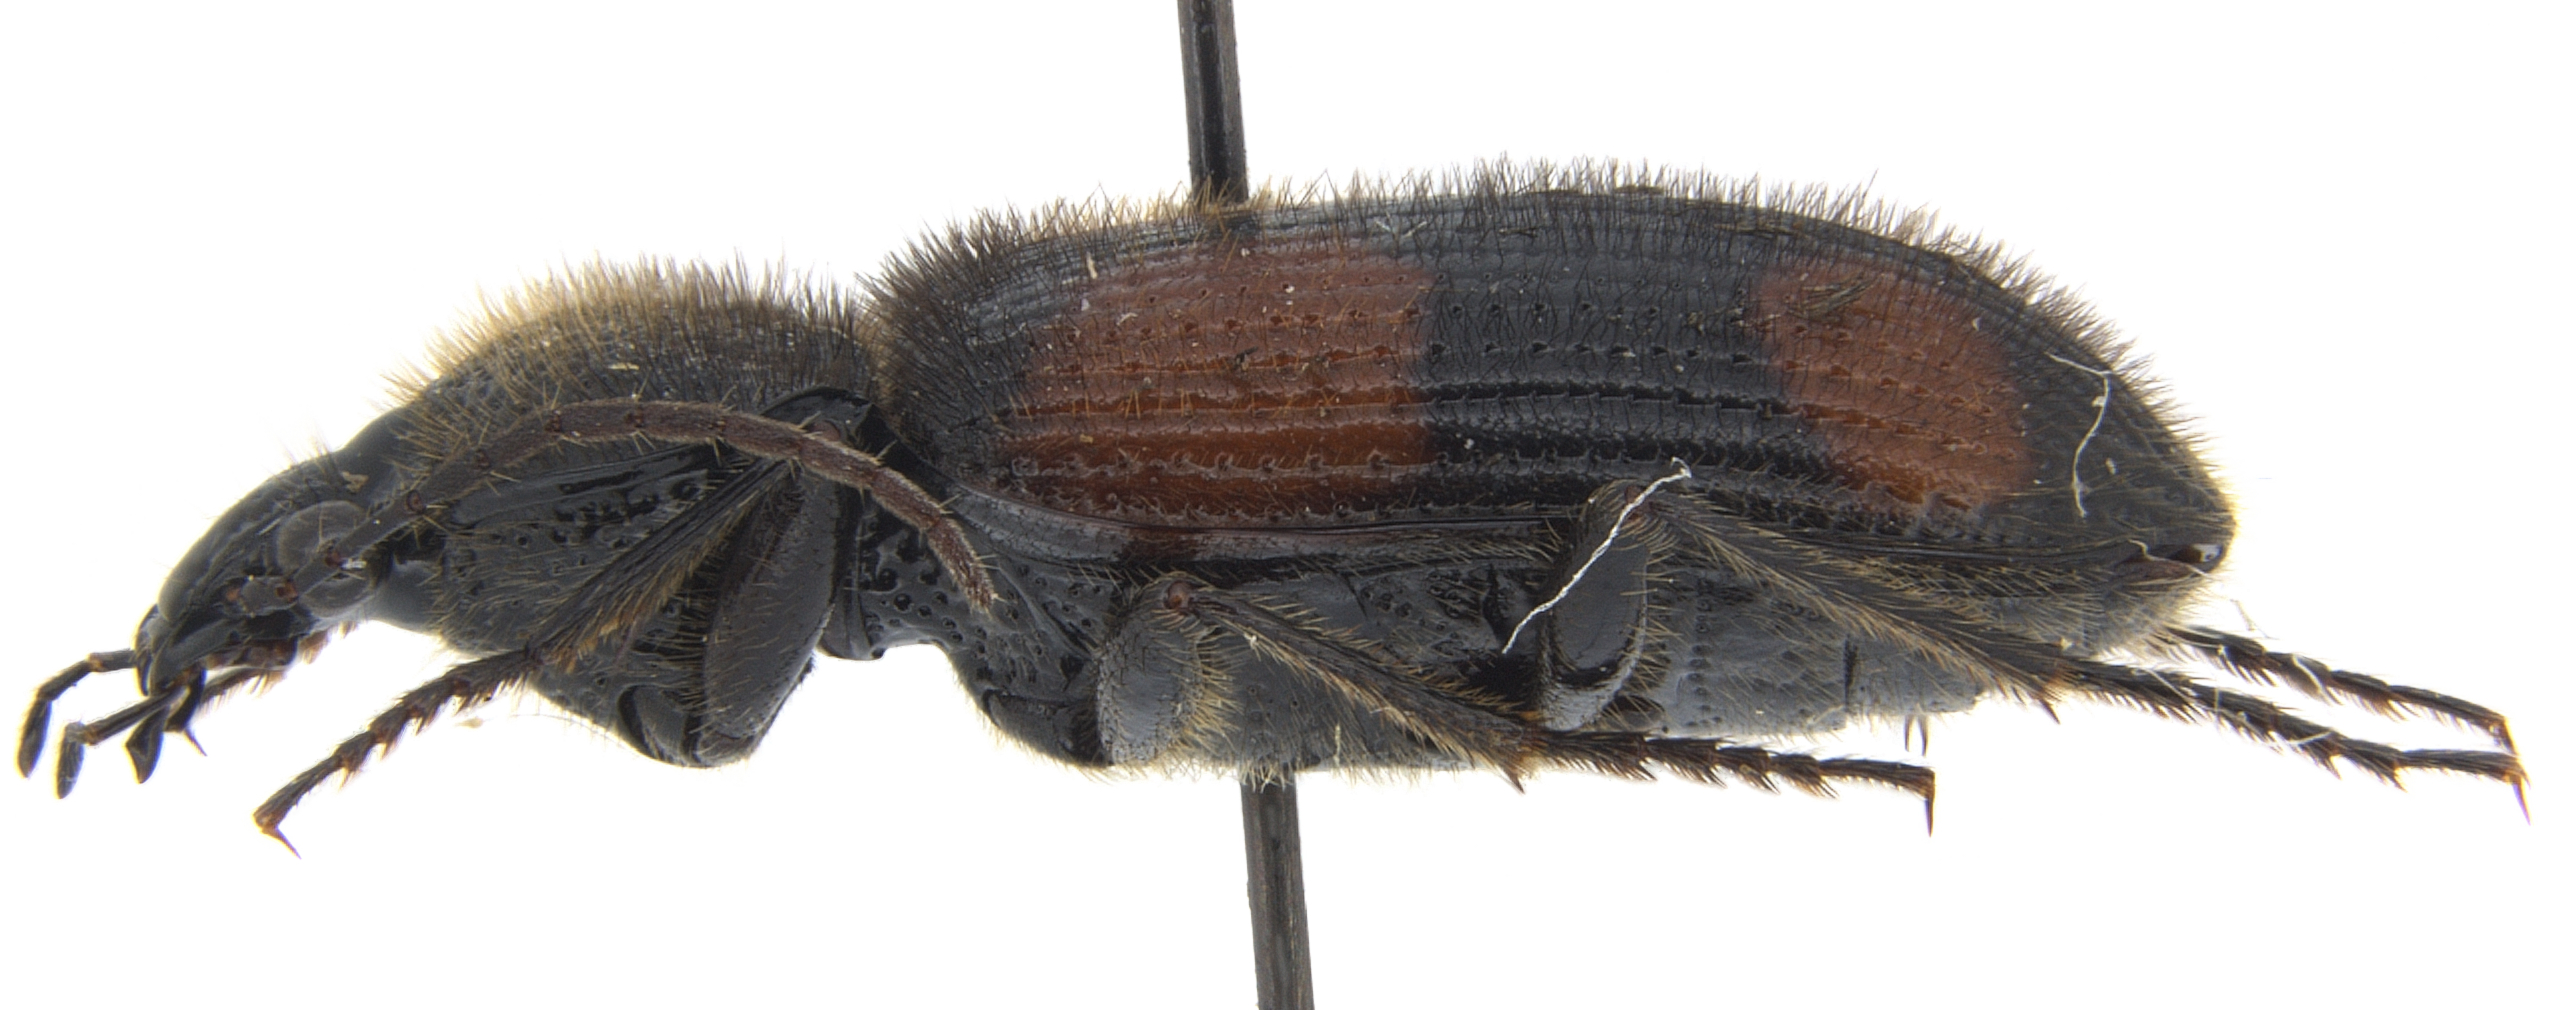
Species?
Panagaeus cruciger
